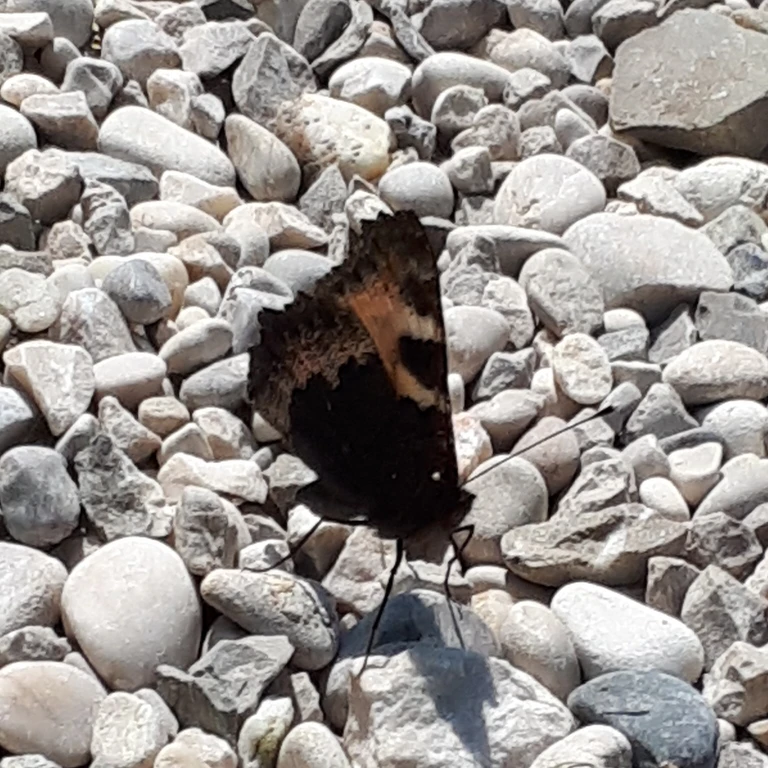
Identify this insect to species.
Aglais urticae
